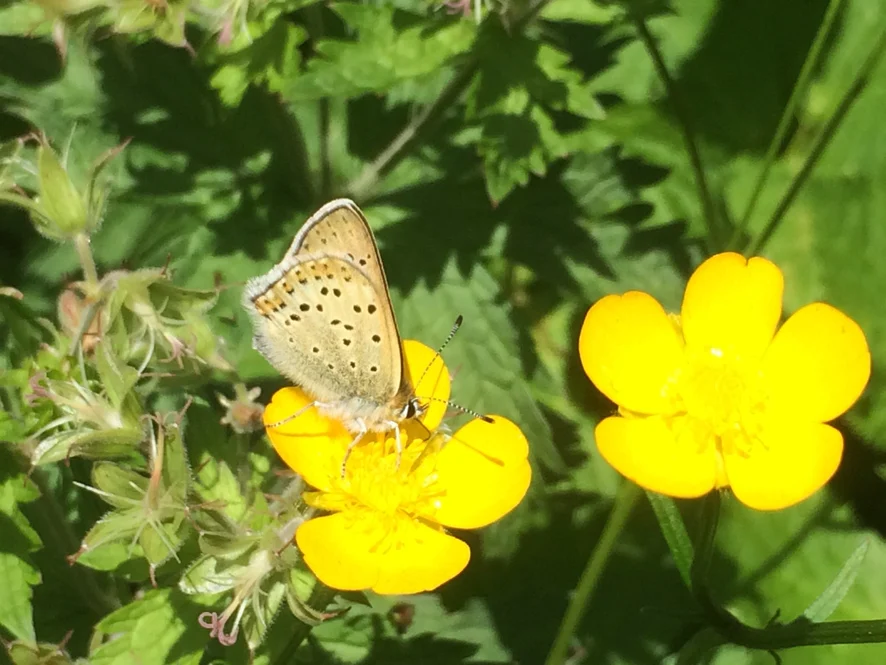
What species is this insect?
Lycaena tityrus (also Loweia tityrus)
